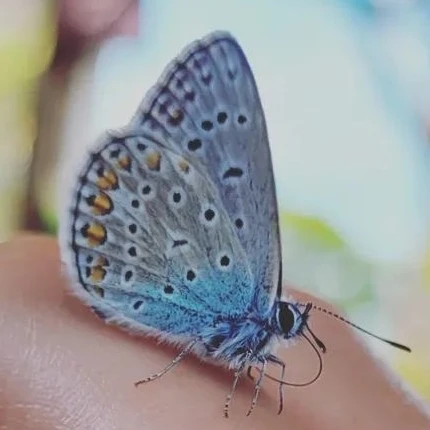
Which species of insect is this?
Polyommatus icarus
